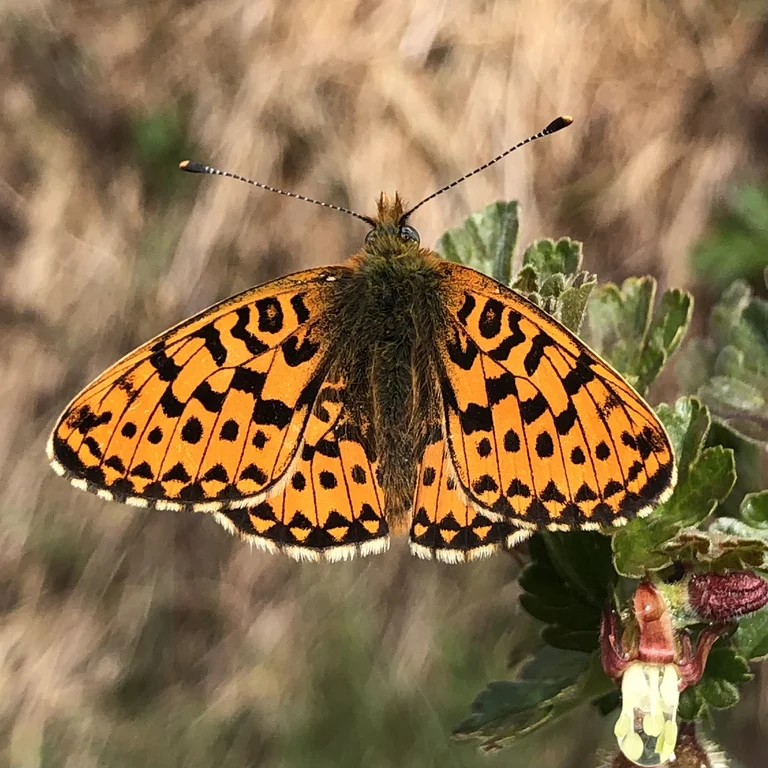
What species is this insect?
Boloria euphrosyne (also Clossiana euphrosyne)
